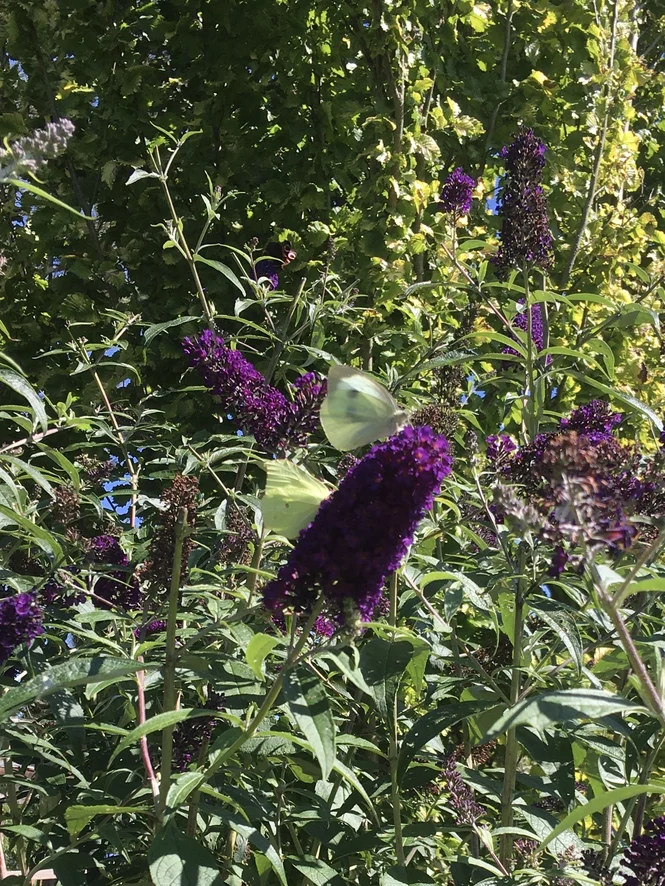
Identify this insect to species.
Pieris brassicae
